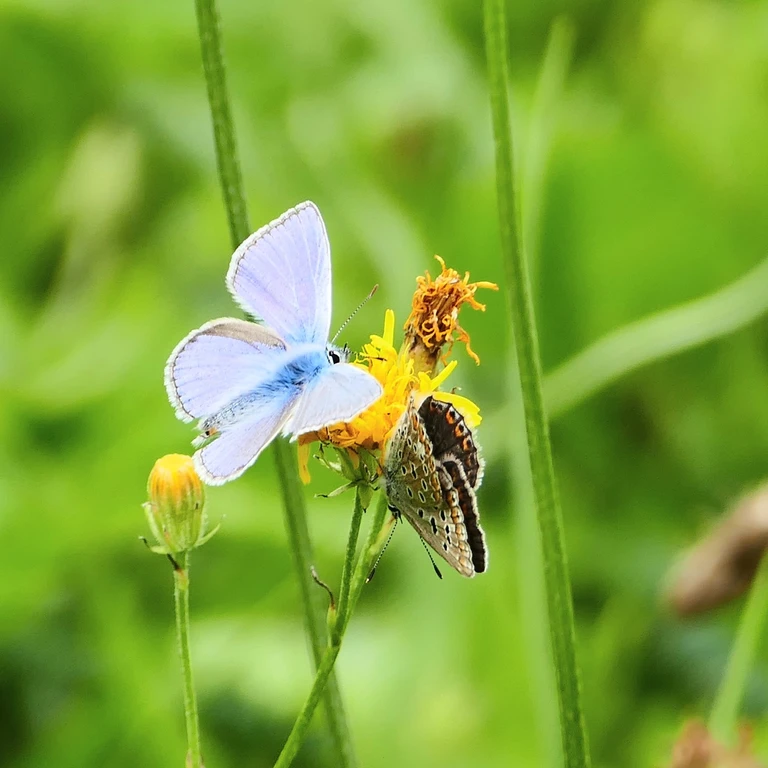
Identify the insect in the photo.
Polyommatus icarus
